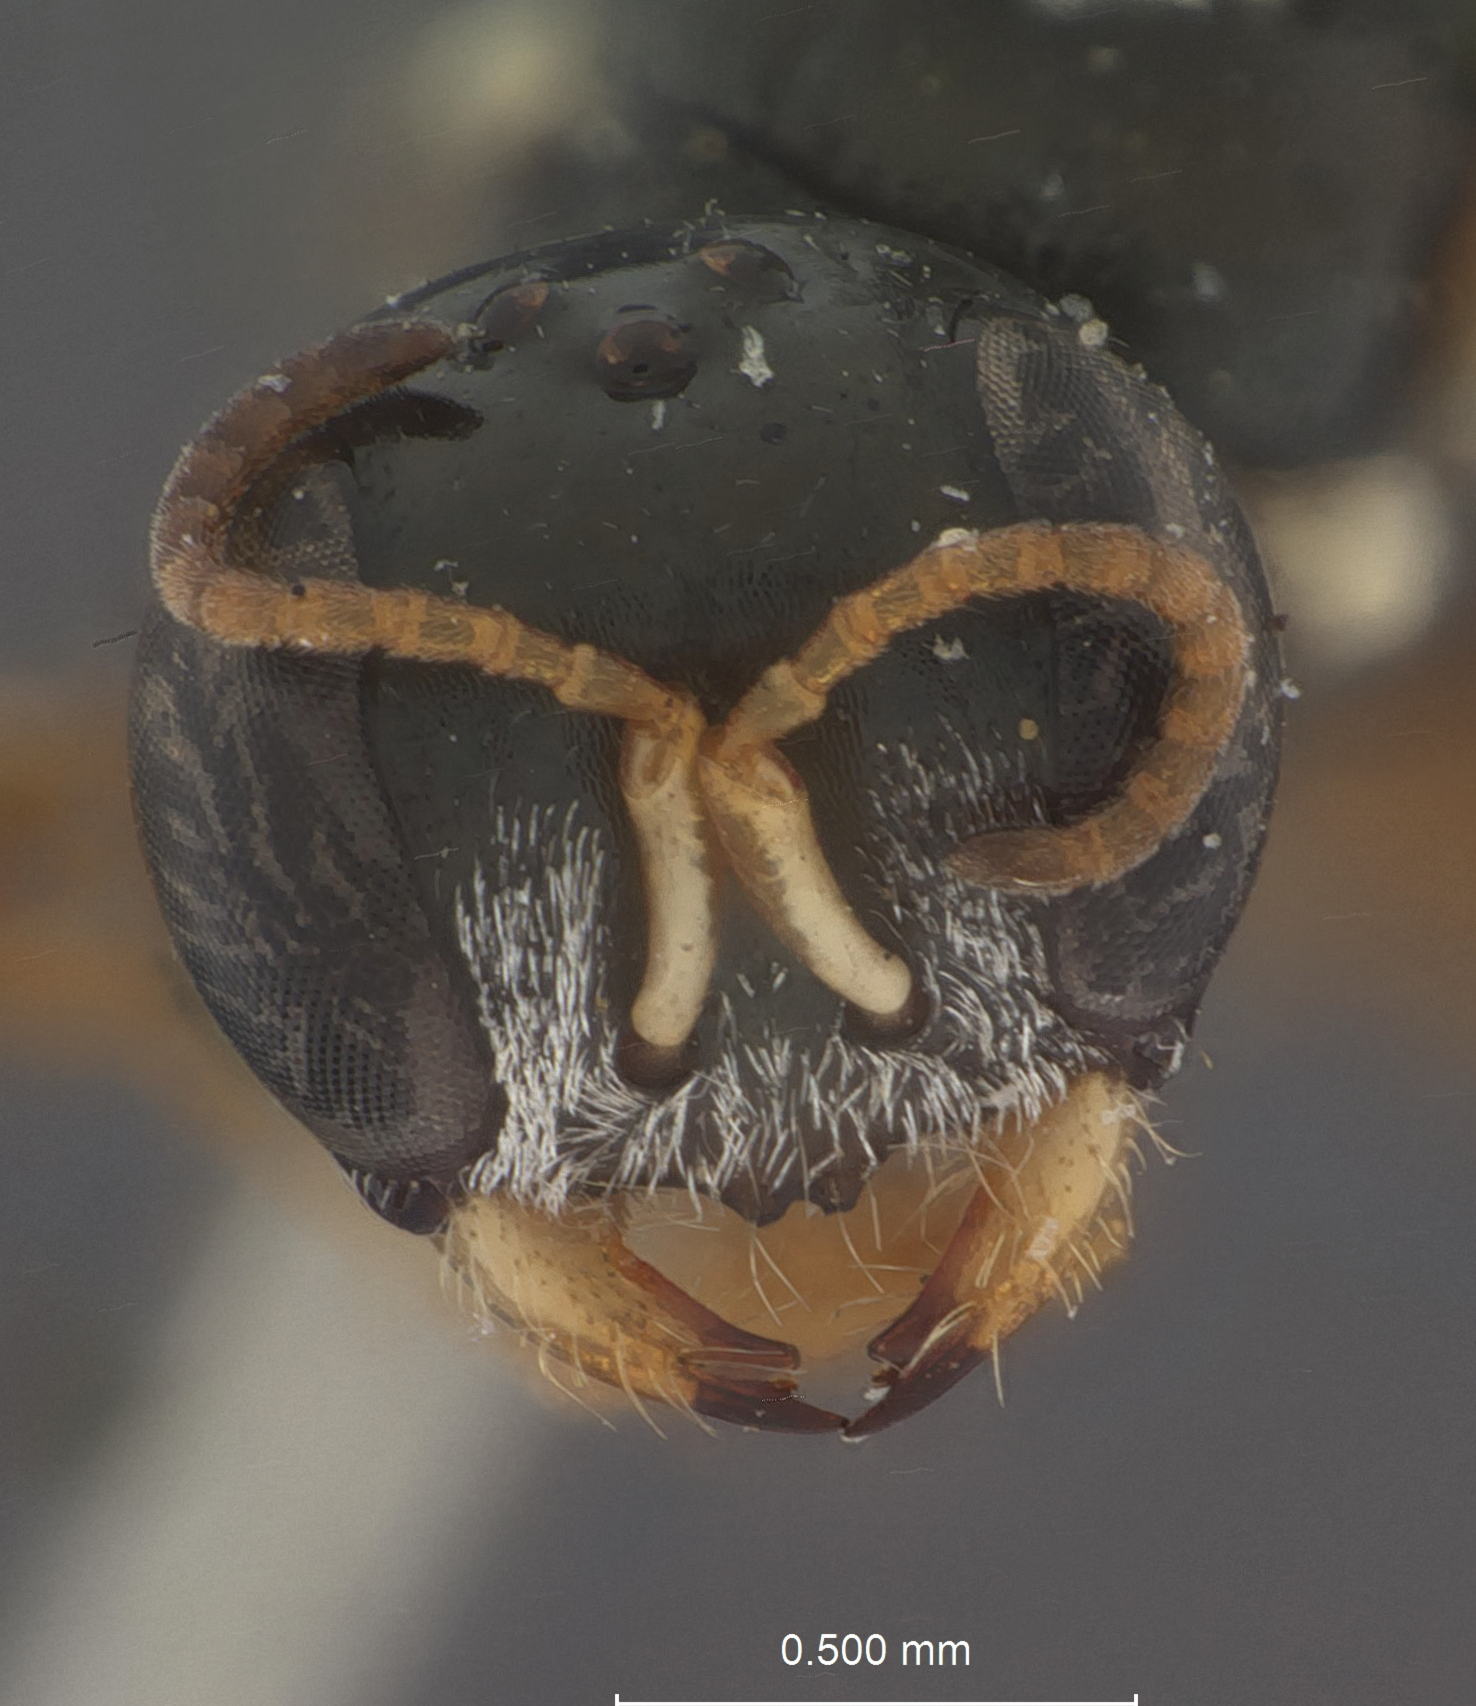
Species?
Stigmus inordinatus
